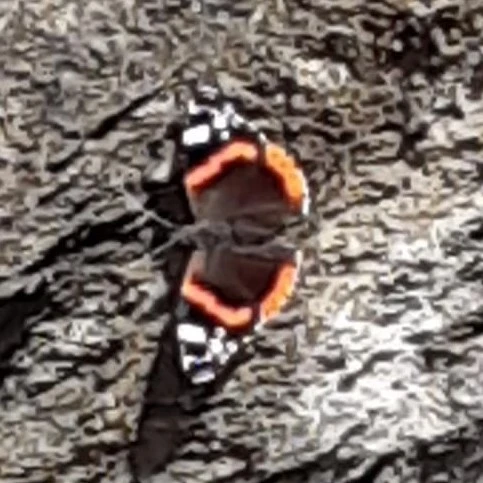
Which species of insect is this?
Vanessa atalanta
